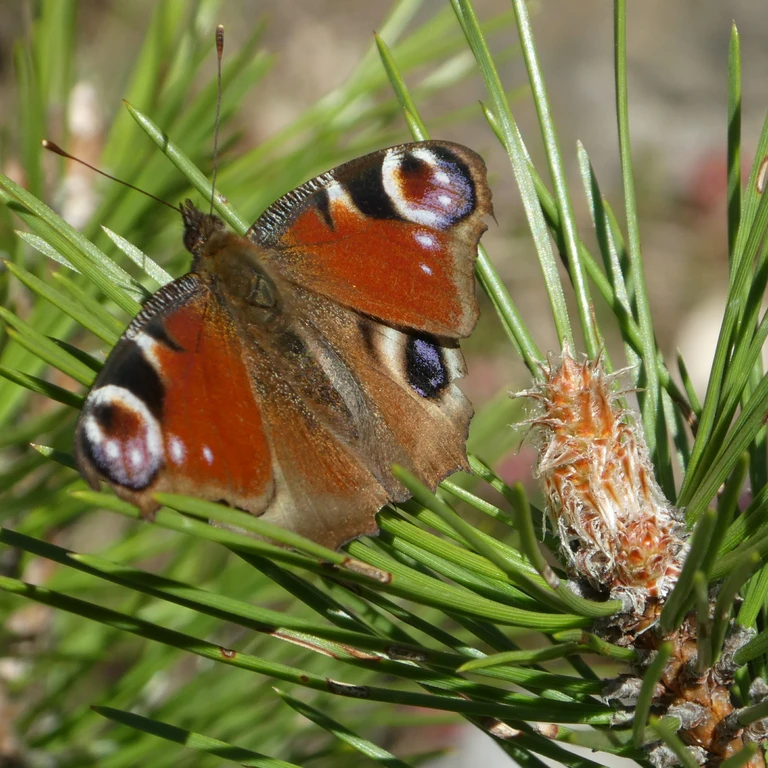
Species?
Aglais io
